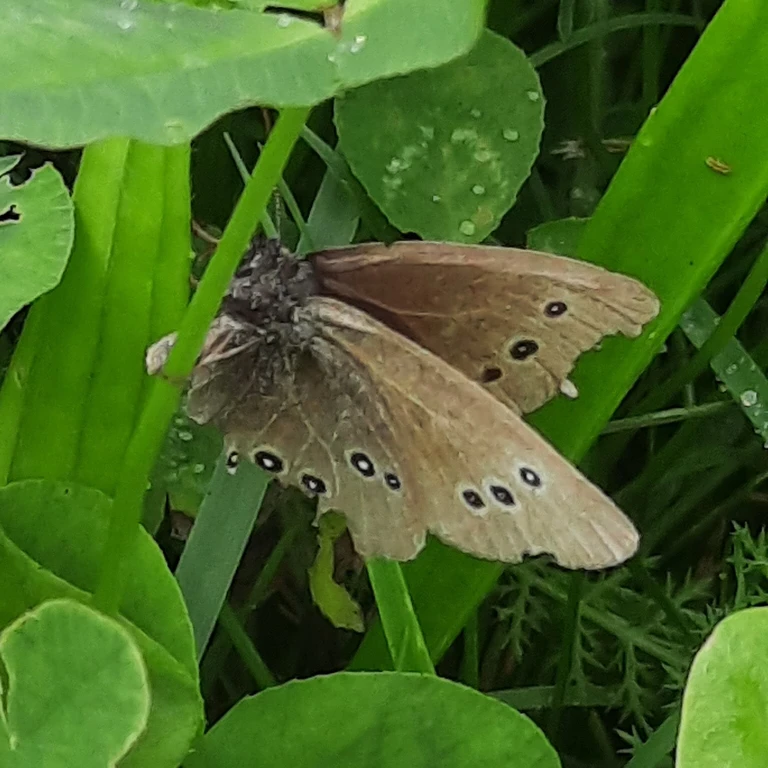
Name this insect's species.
Aphantopus hyperantus
